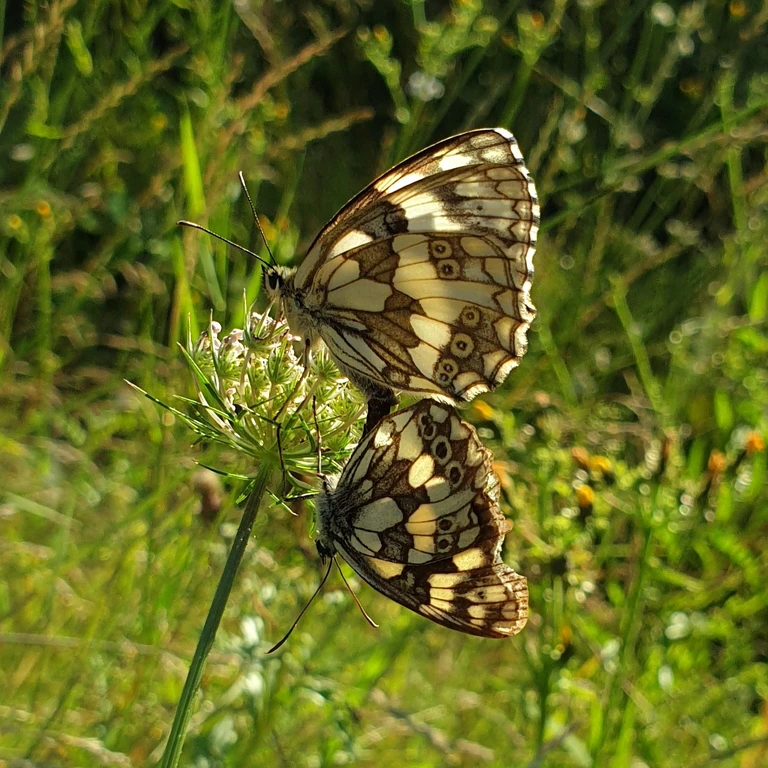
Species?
Melanargia galathea
